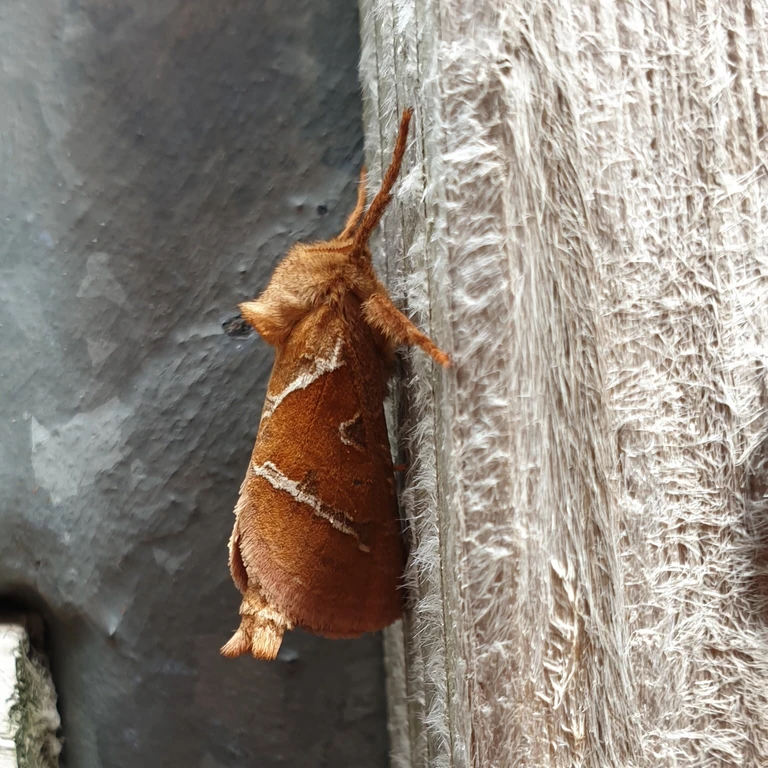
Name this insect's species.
Triodia sylvina
